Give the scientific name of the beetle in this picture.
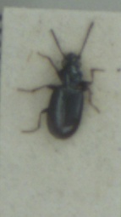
Bembidion minimum
